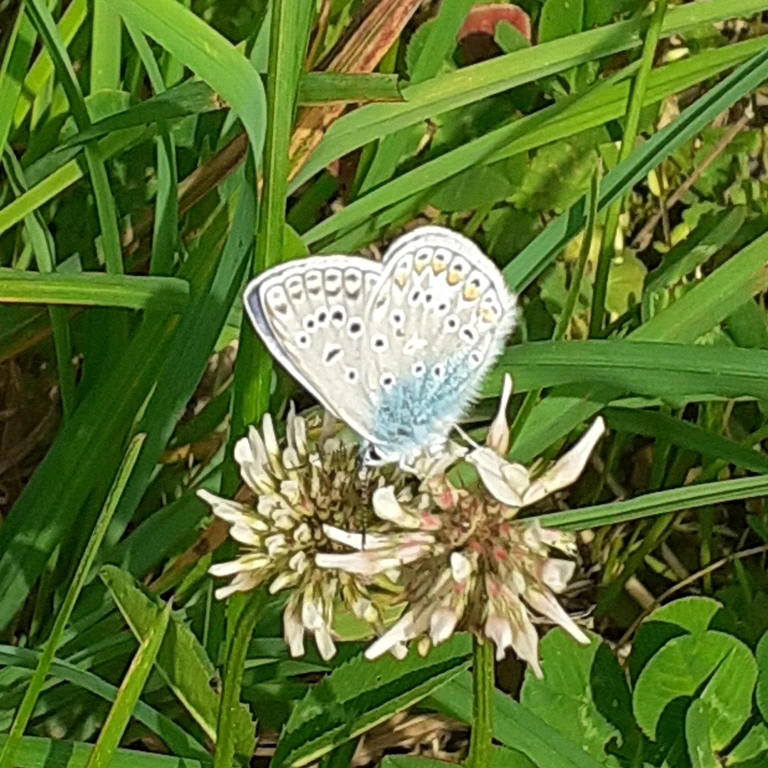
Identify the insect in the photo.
Polyommatus icarus
